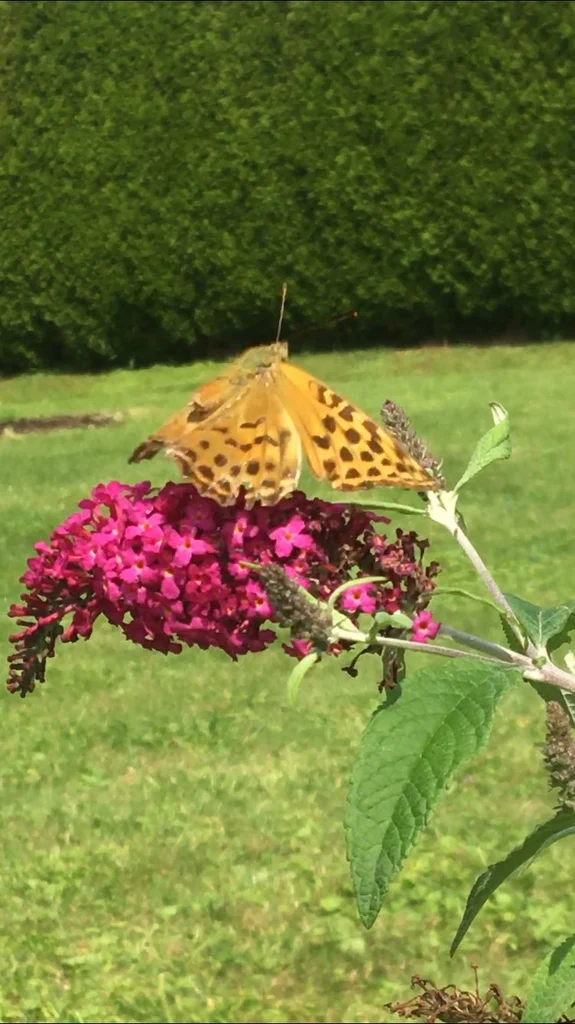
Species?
Argynnis paphia
